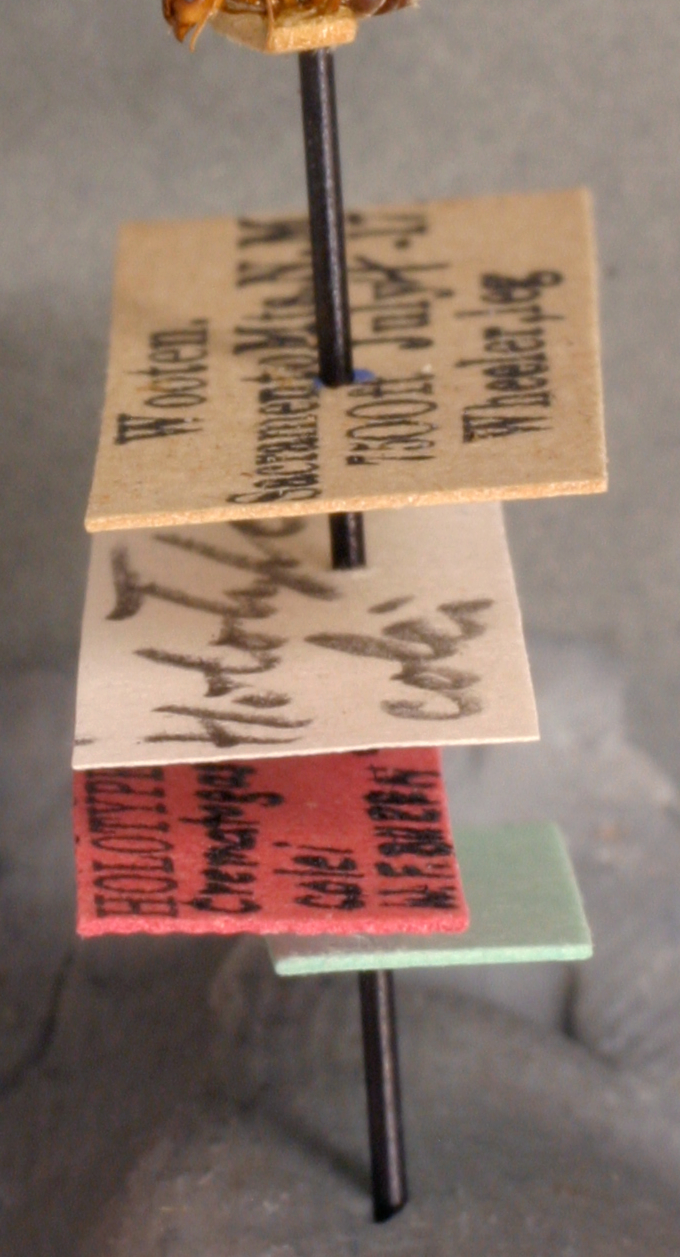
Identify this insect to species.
Crematogaster colei
